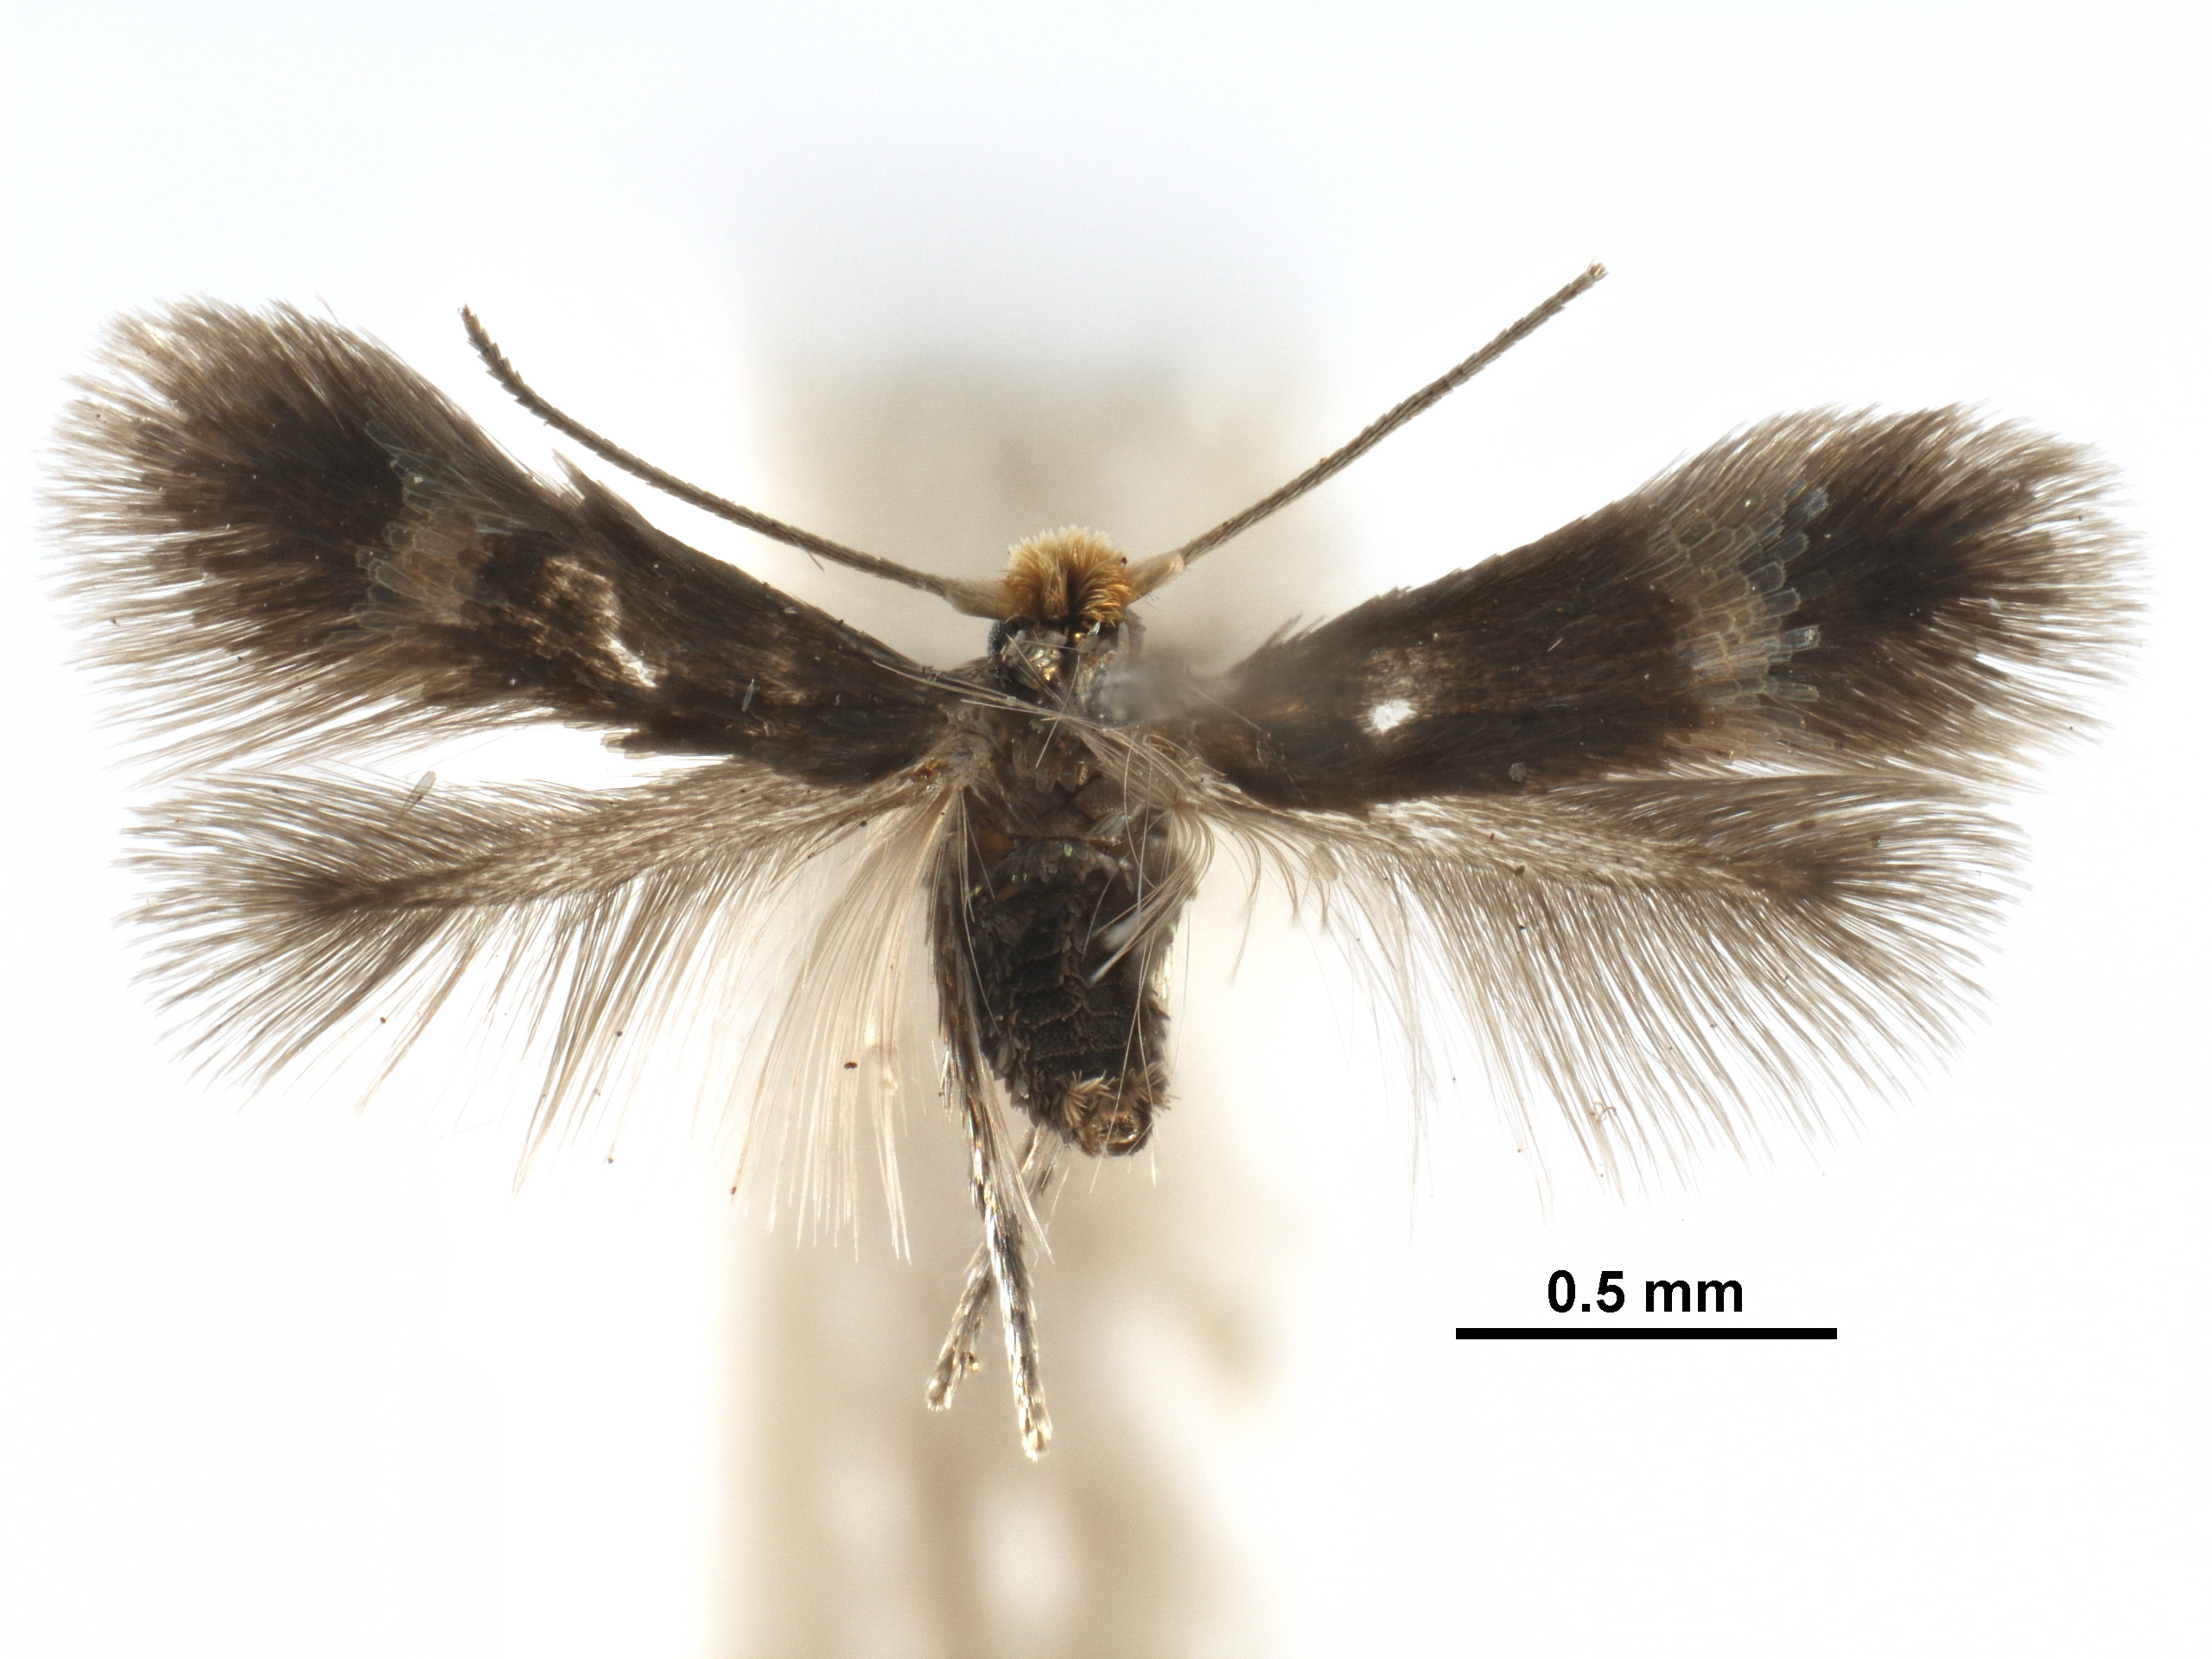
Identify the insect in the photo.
Stigmella filipendulae
